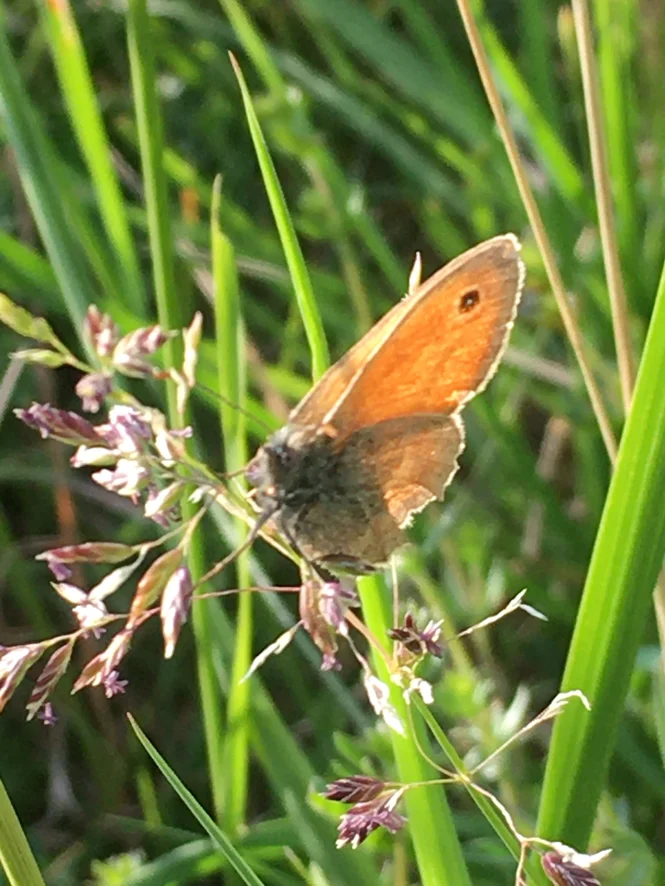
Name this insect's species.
Coenonympha pamphilus
